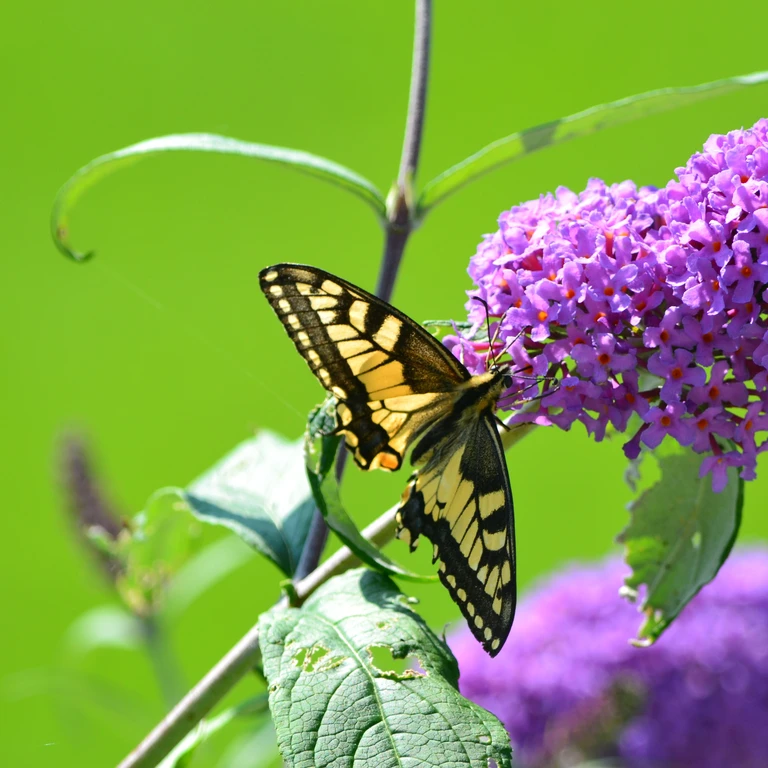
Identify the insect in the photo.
Papilio machaon
